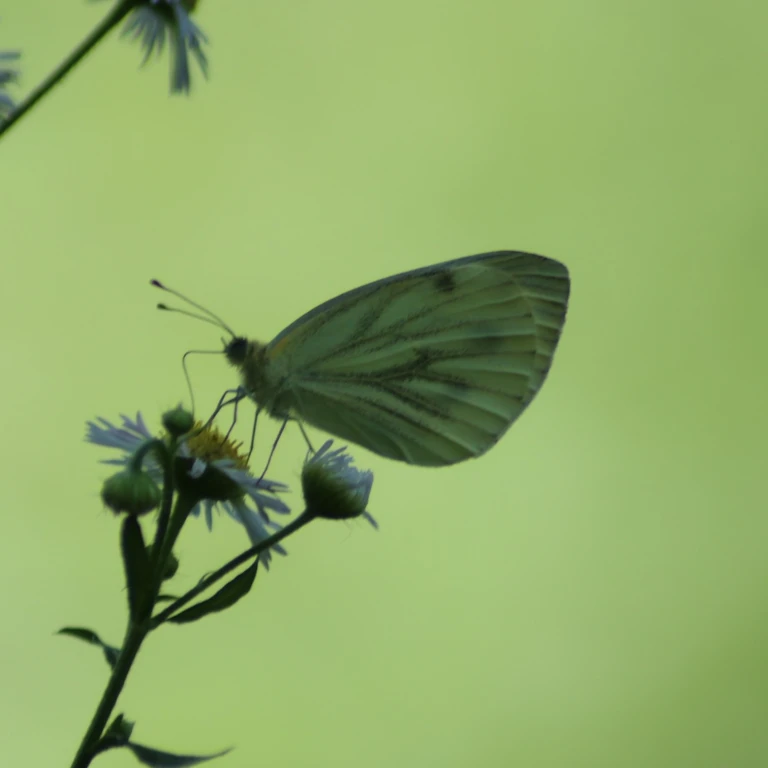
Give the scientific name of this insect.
Pieris napi
